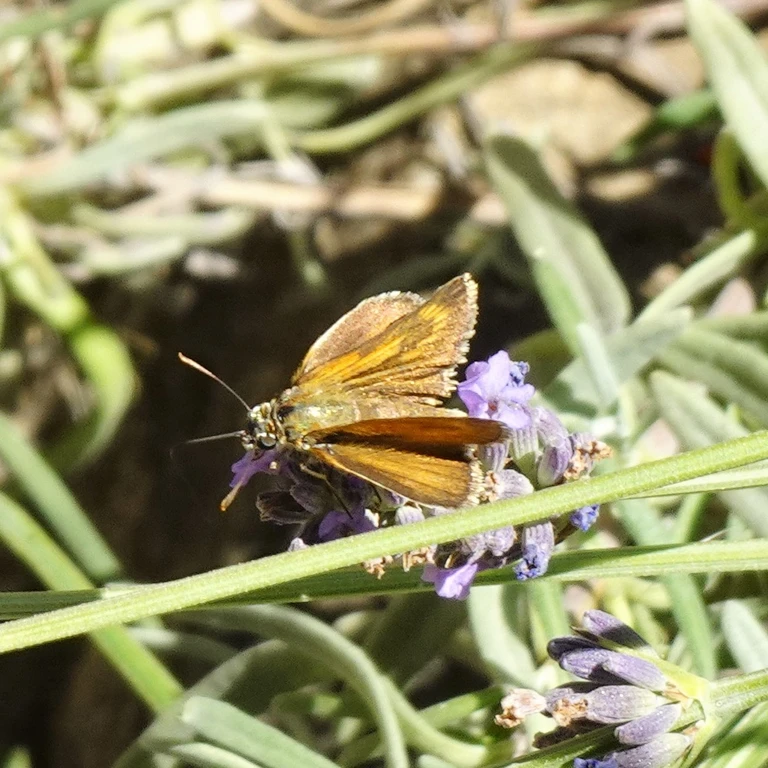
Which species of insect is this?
Thymelicus acteon
